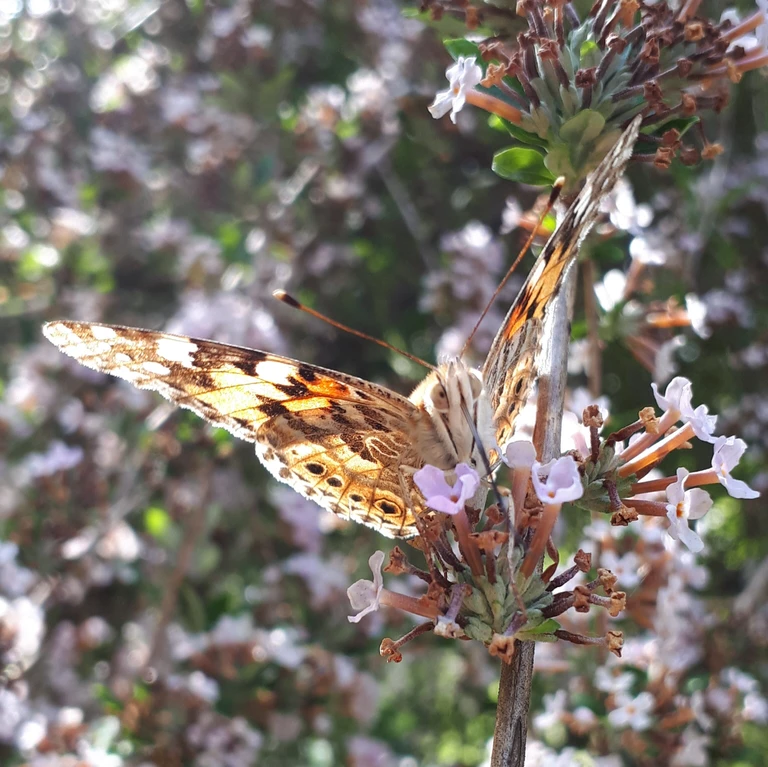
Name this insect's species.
Vanessa cardui
